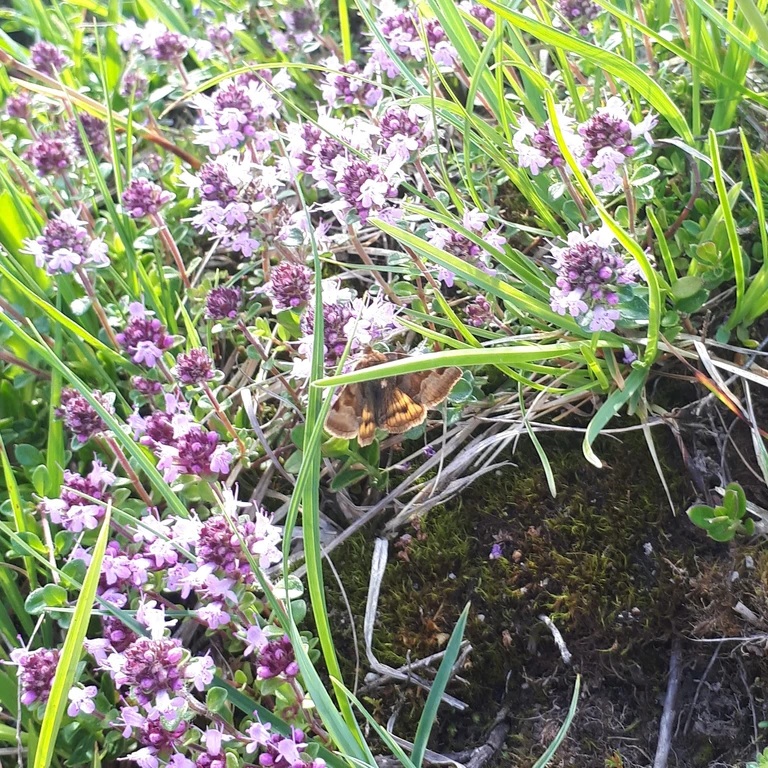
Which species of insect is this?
Euclidia glyphica
